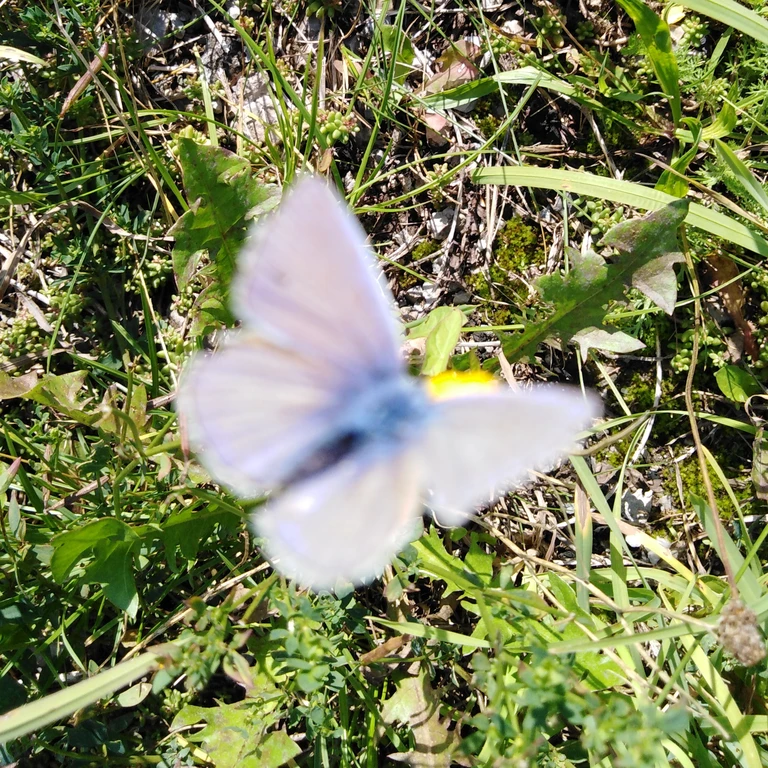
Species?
Polyommatus icarus
